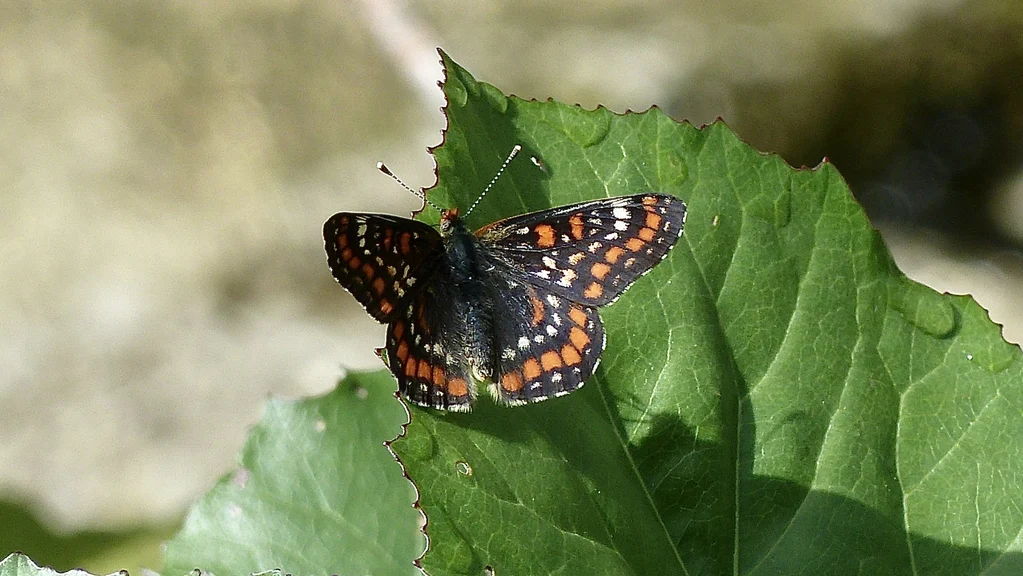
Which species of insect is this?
Euphydryas maturna
